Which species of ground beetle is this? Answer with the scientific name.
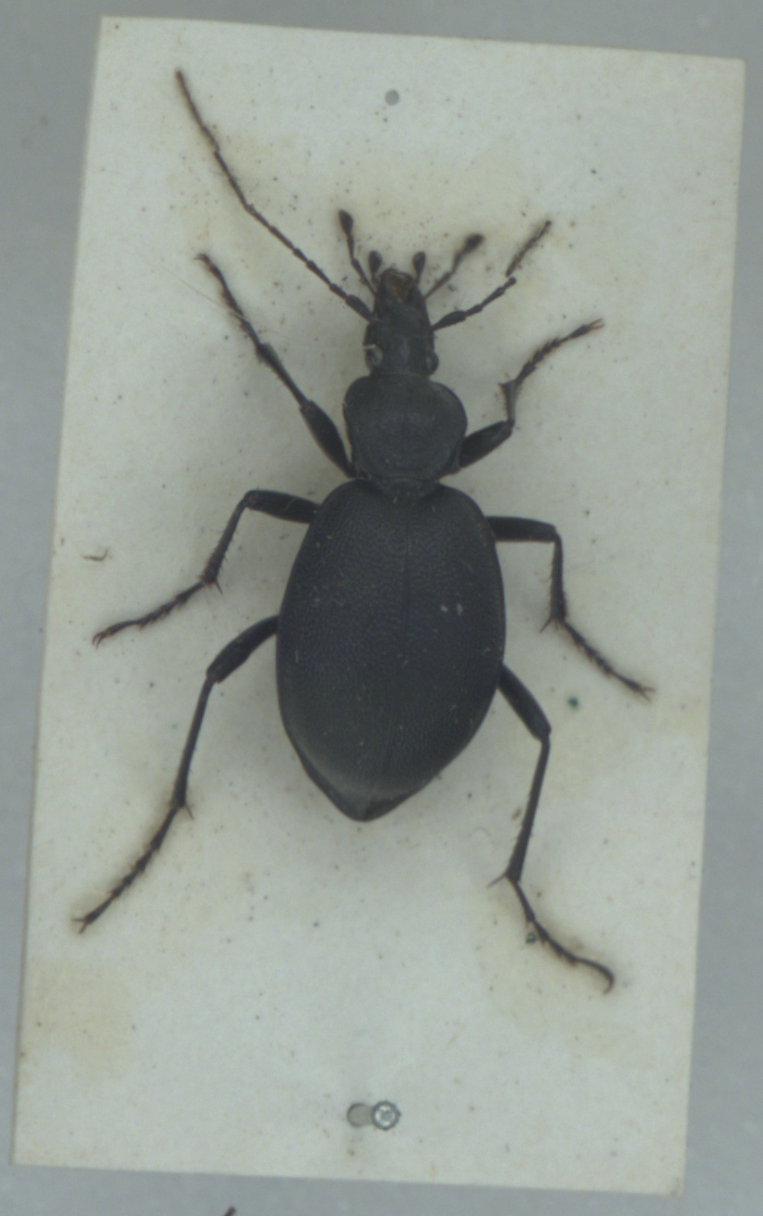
Cychrus caraboides
